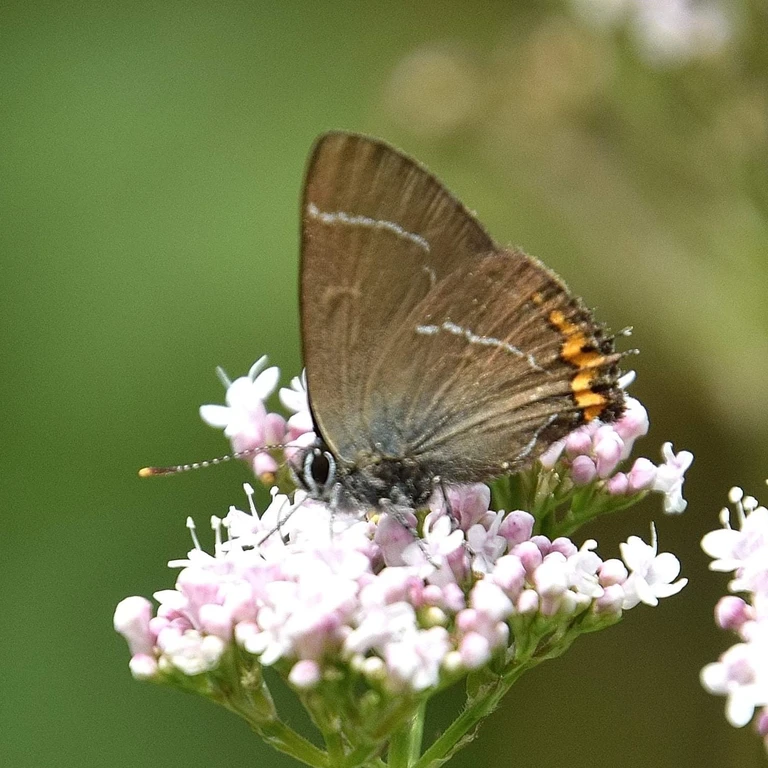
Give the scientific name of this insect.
Satyrium w-album
